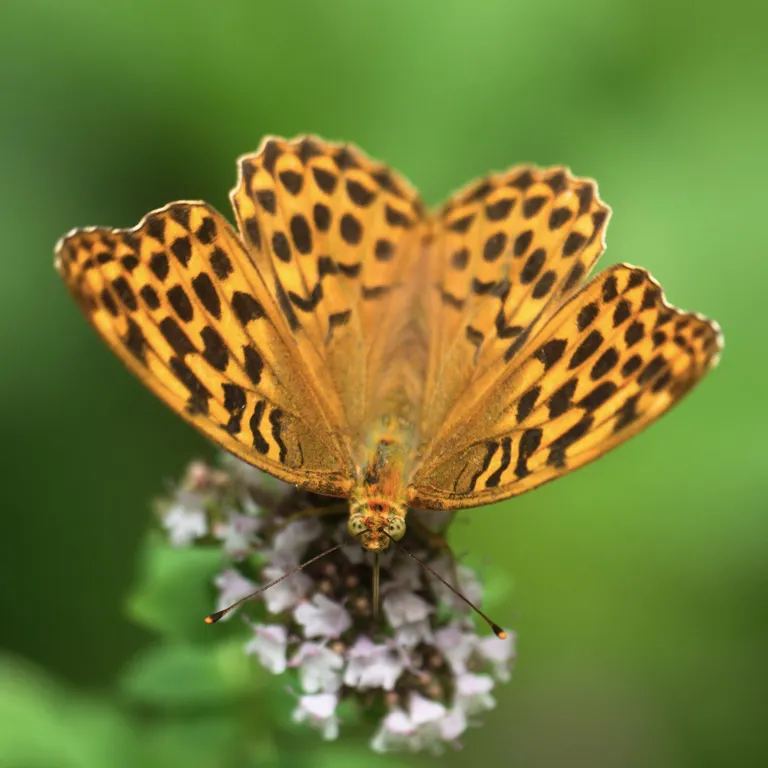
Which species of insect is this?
Argynnis paphia
